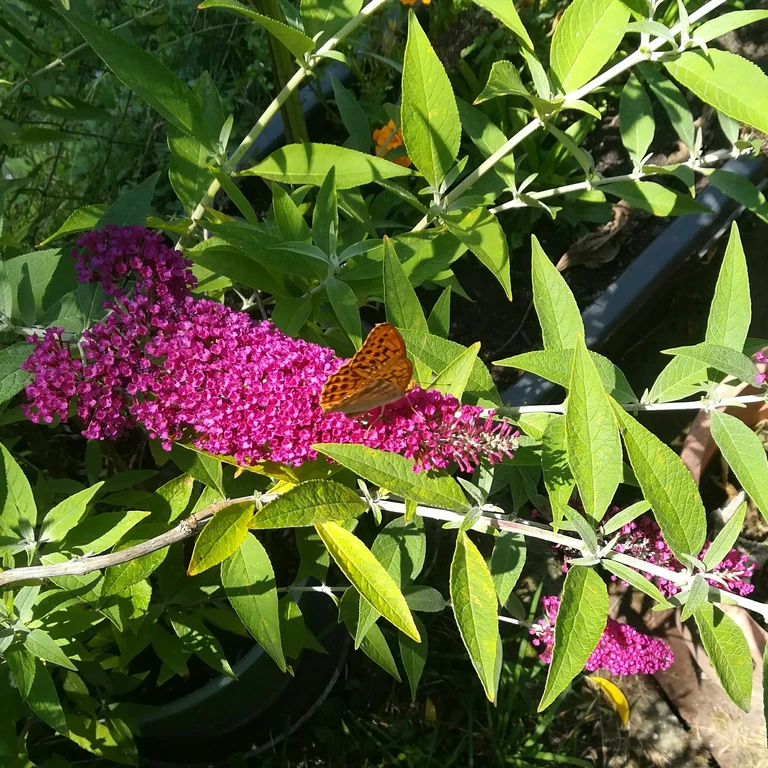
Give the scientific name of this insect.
Argynnis paphia
